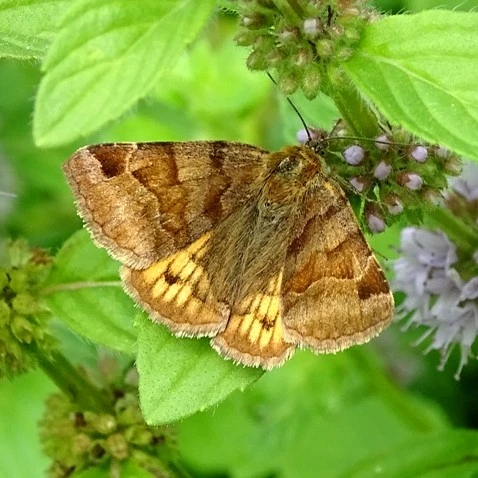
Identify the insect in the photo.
Euclidia glyphica
